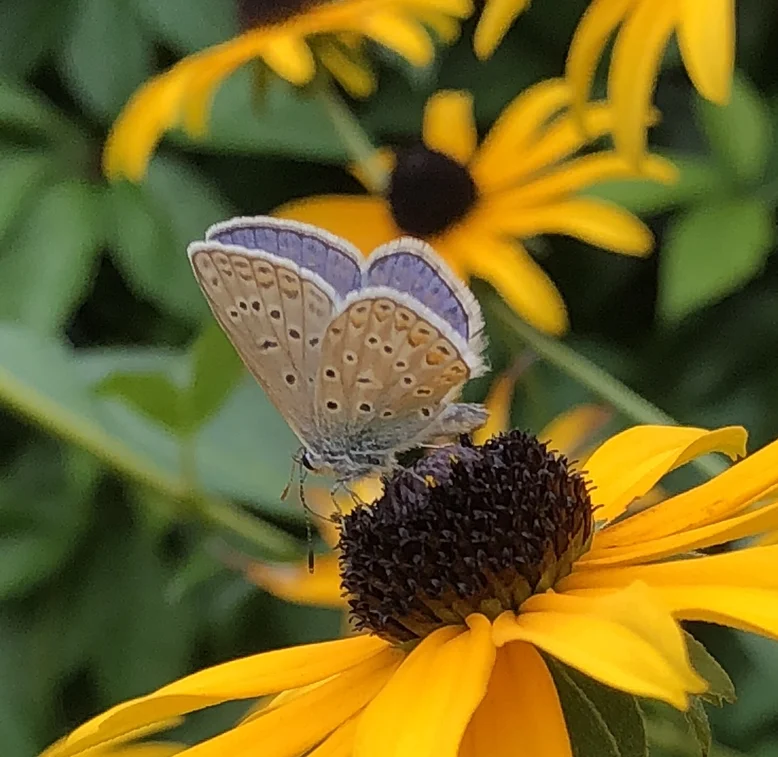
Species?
Polyommatus icarus
